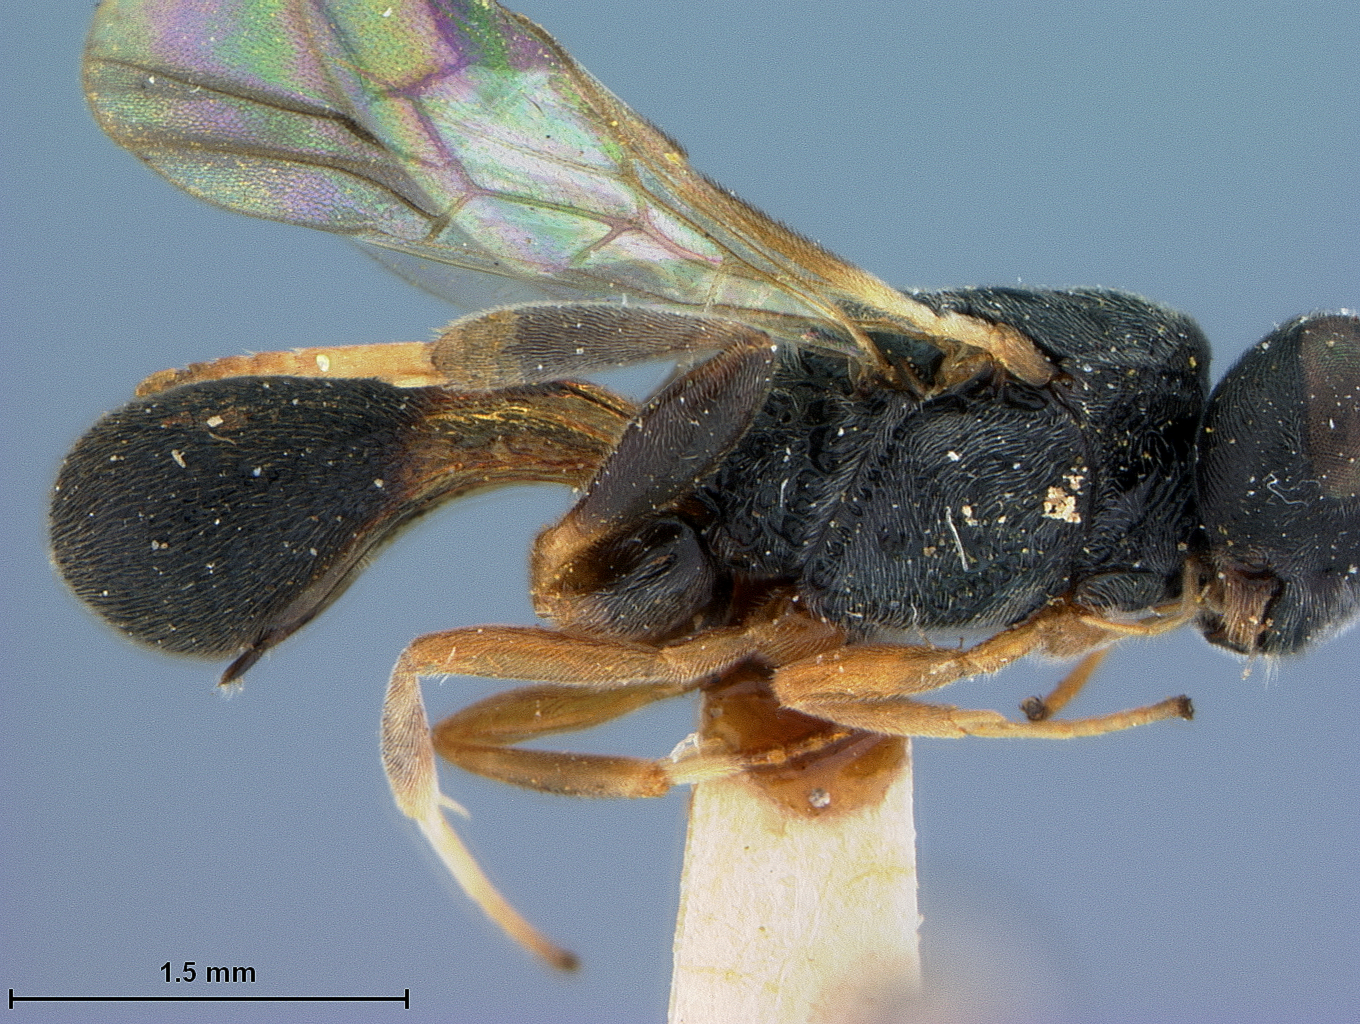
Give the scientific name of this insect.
Megachelonus areolellus
